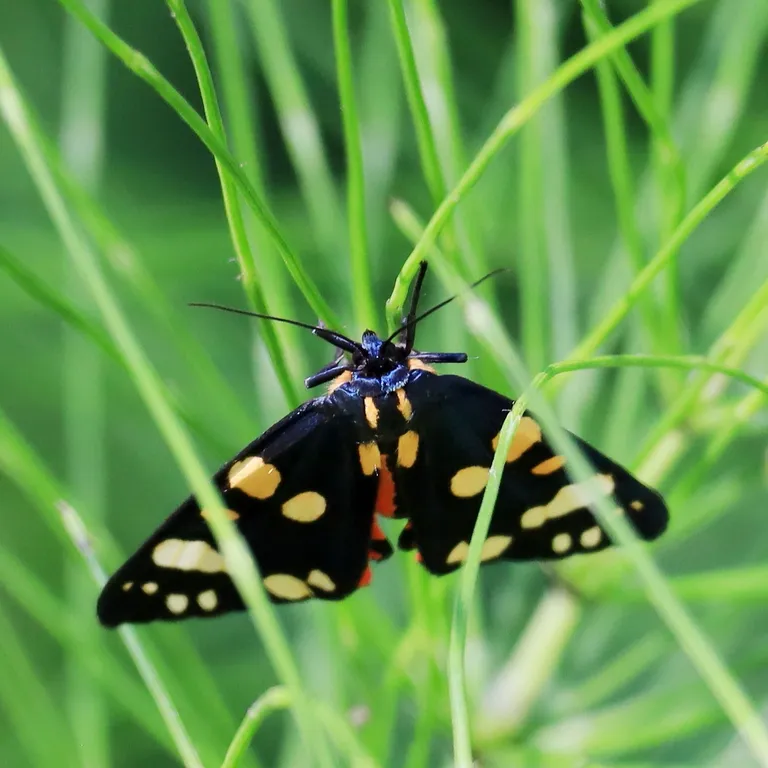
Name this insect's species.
Callimorpha dominula
